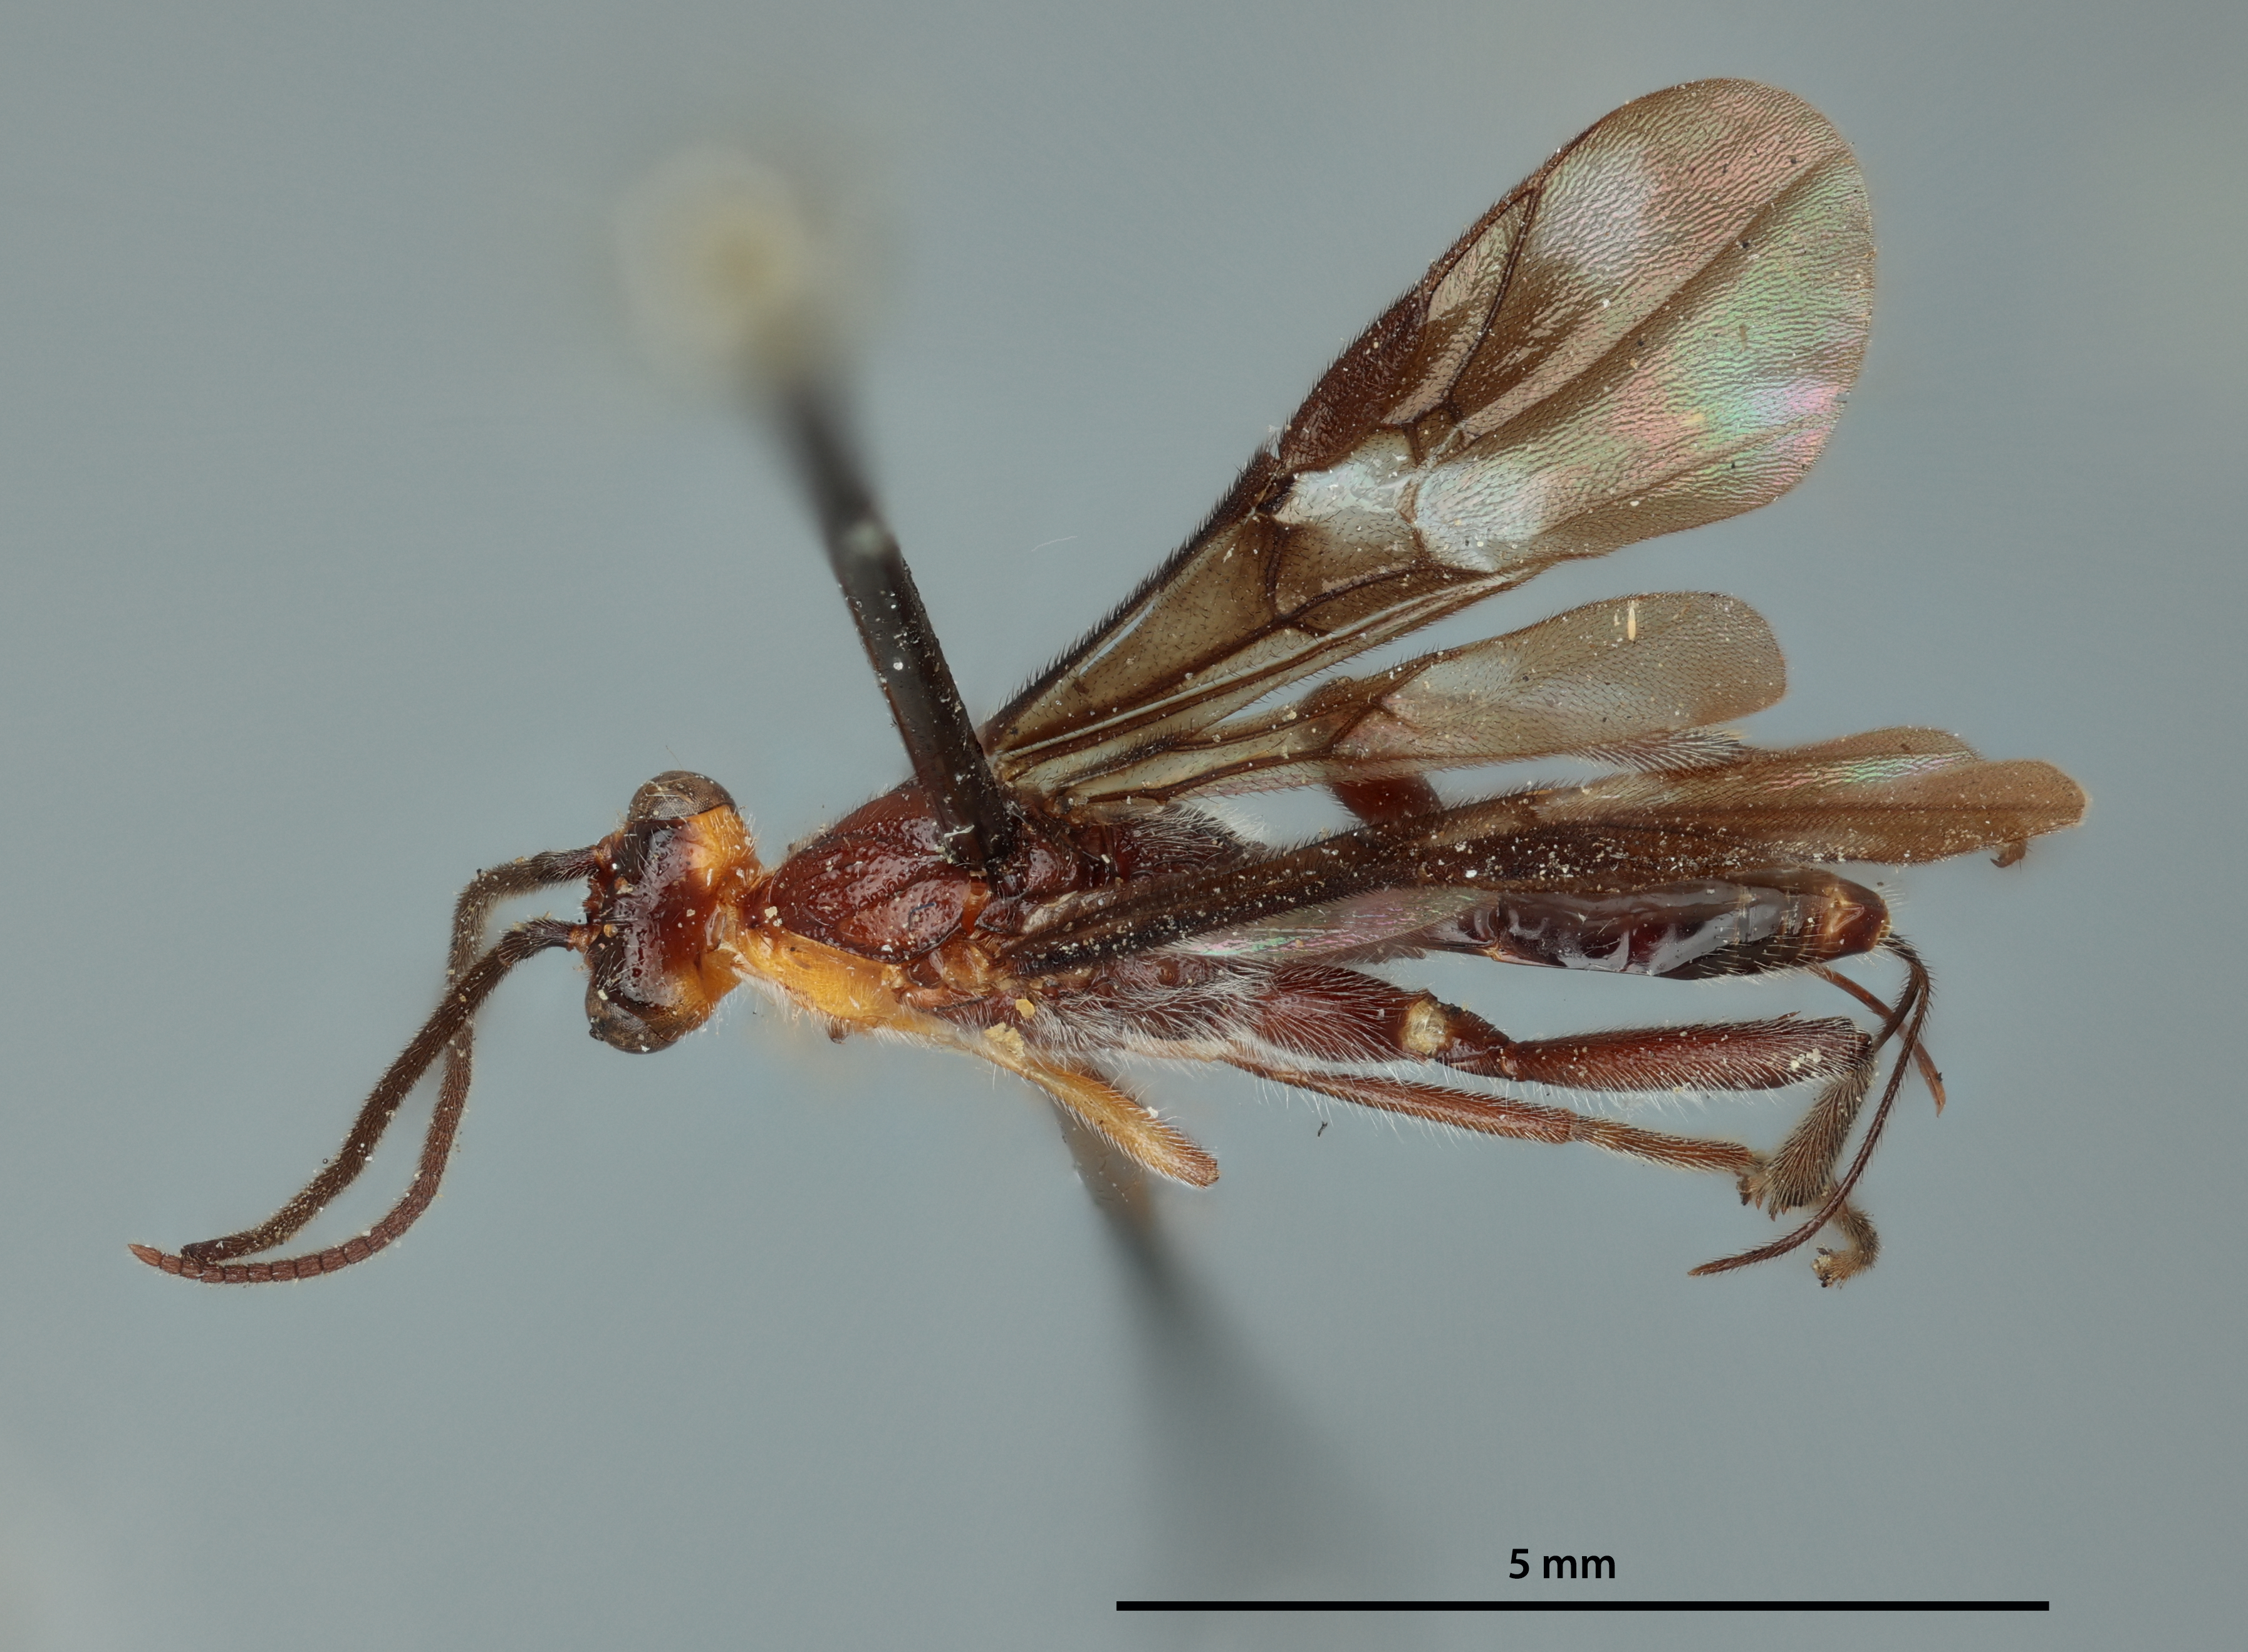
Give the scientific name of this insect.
Cremnops collaris
